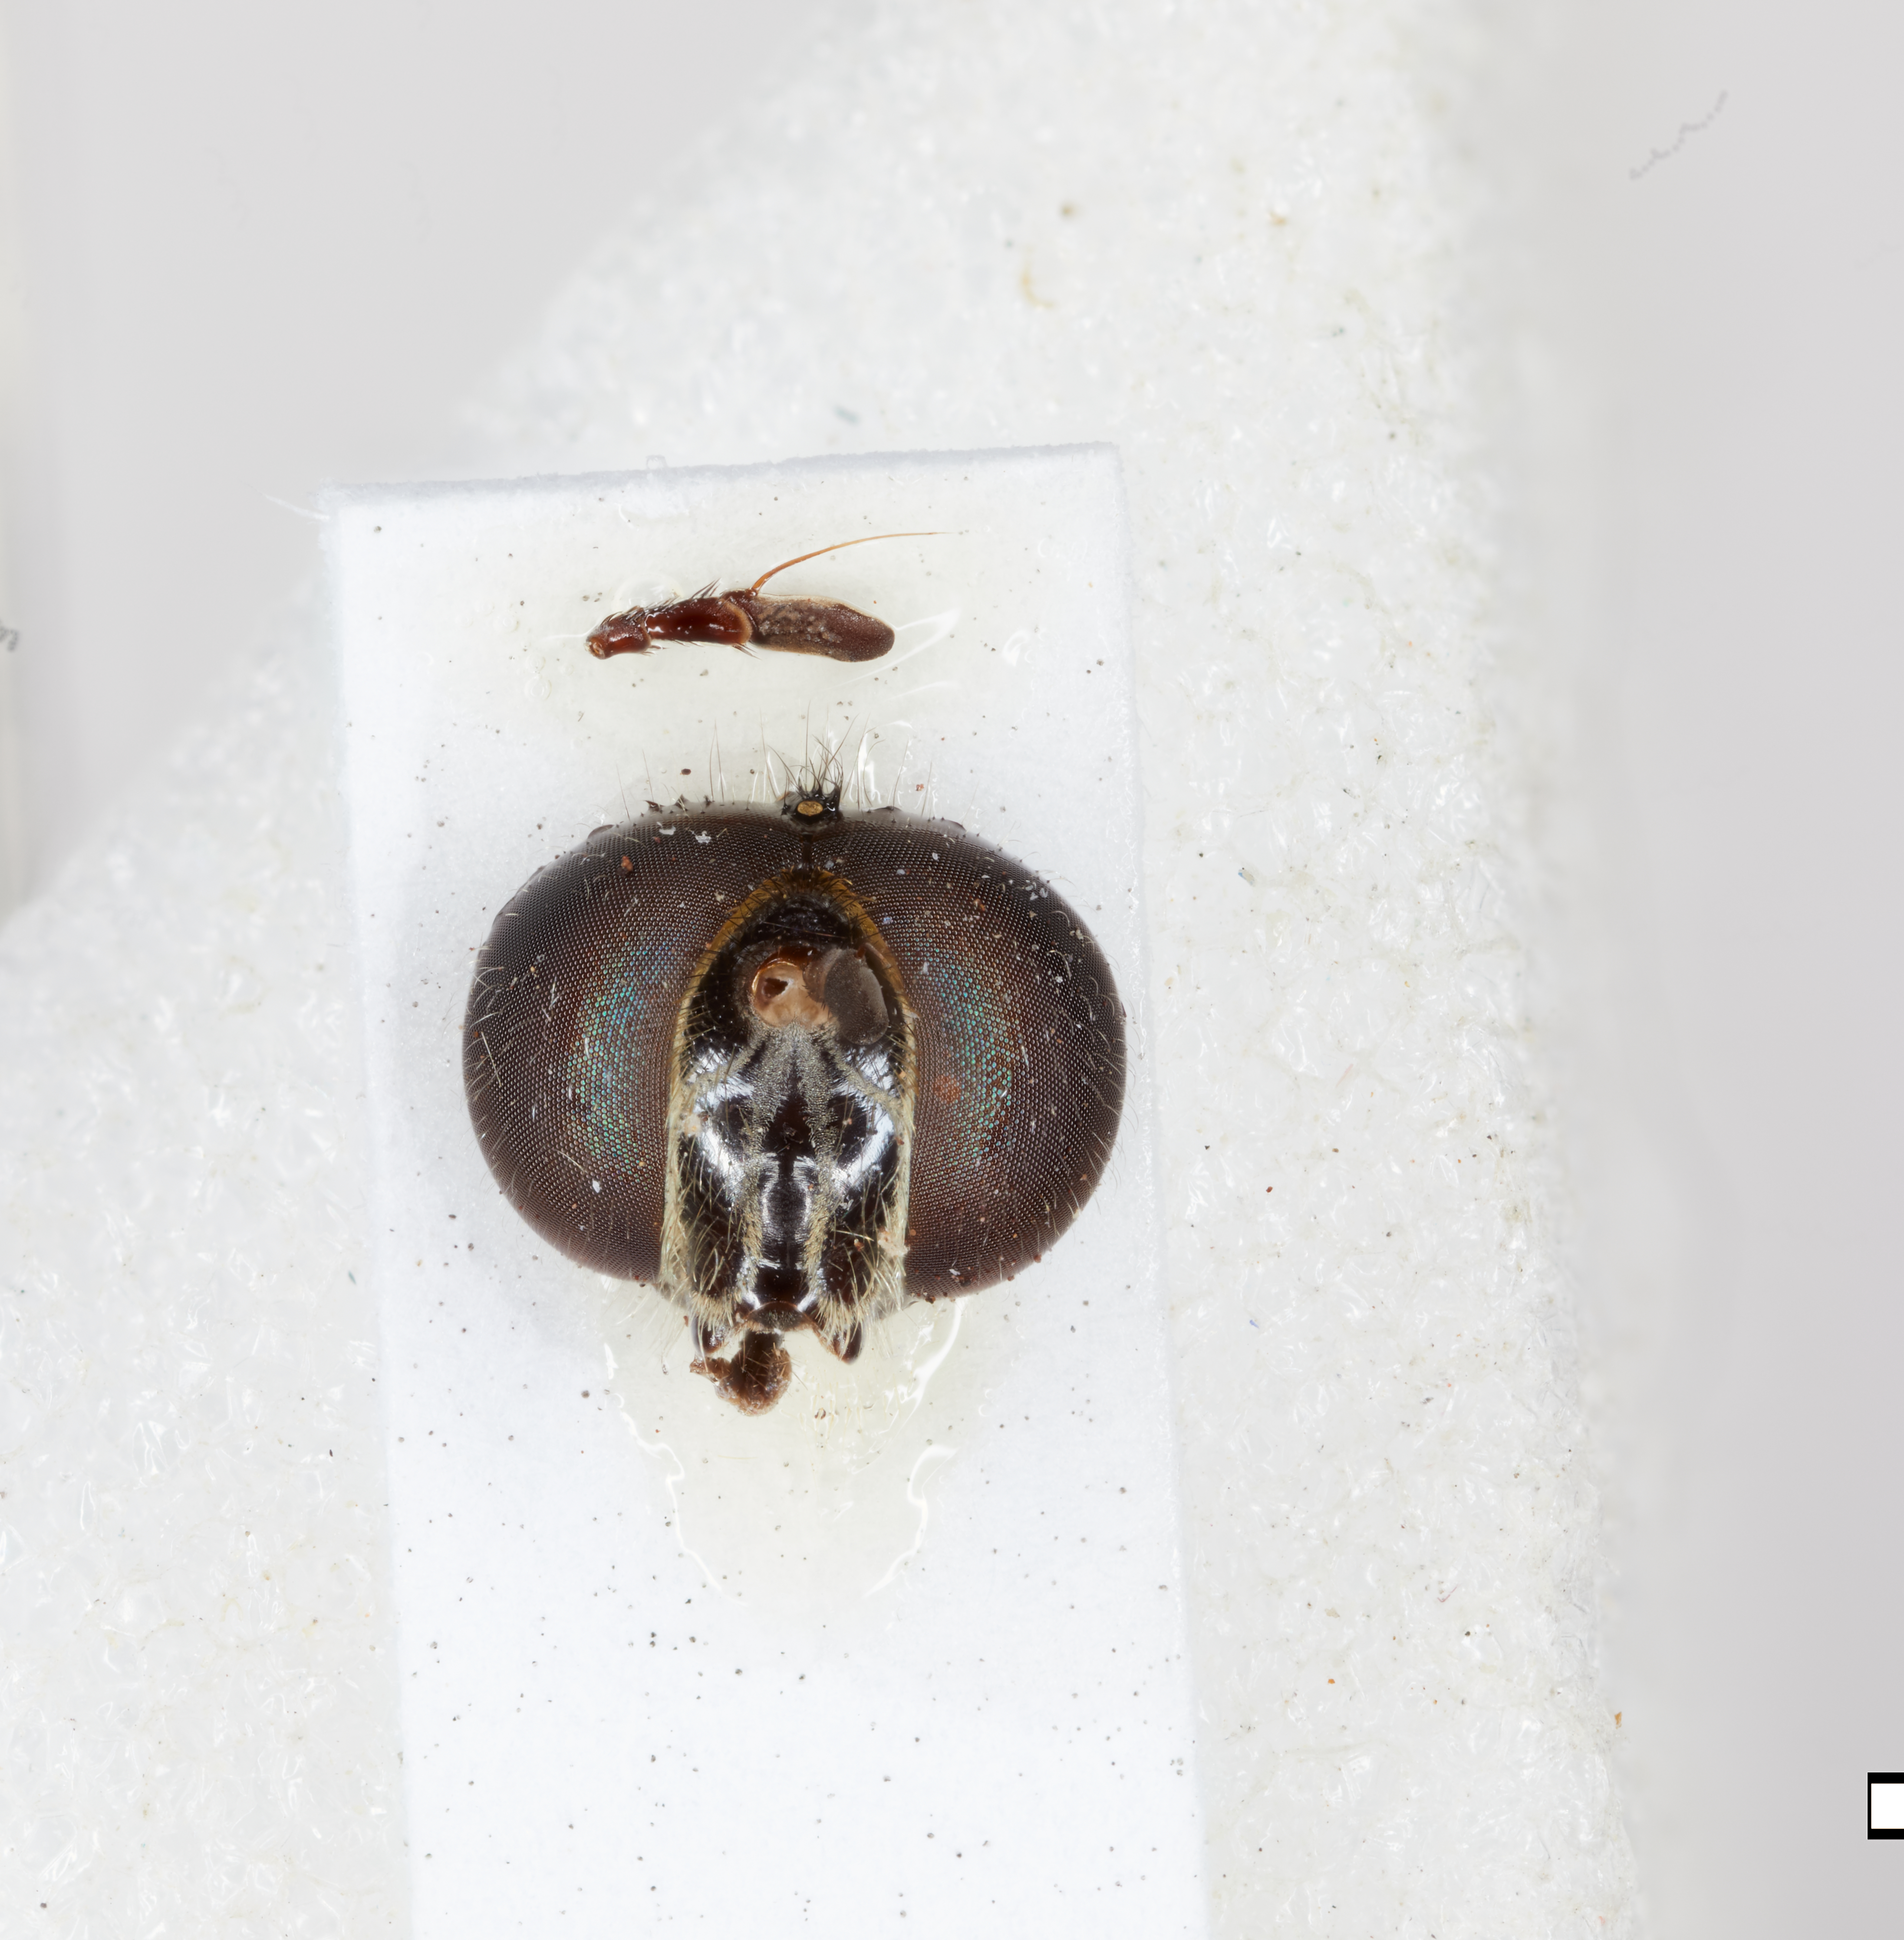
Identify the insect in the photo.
Quichuana inca
